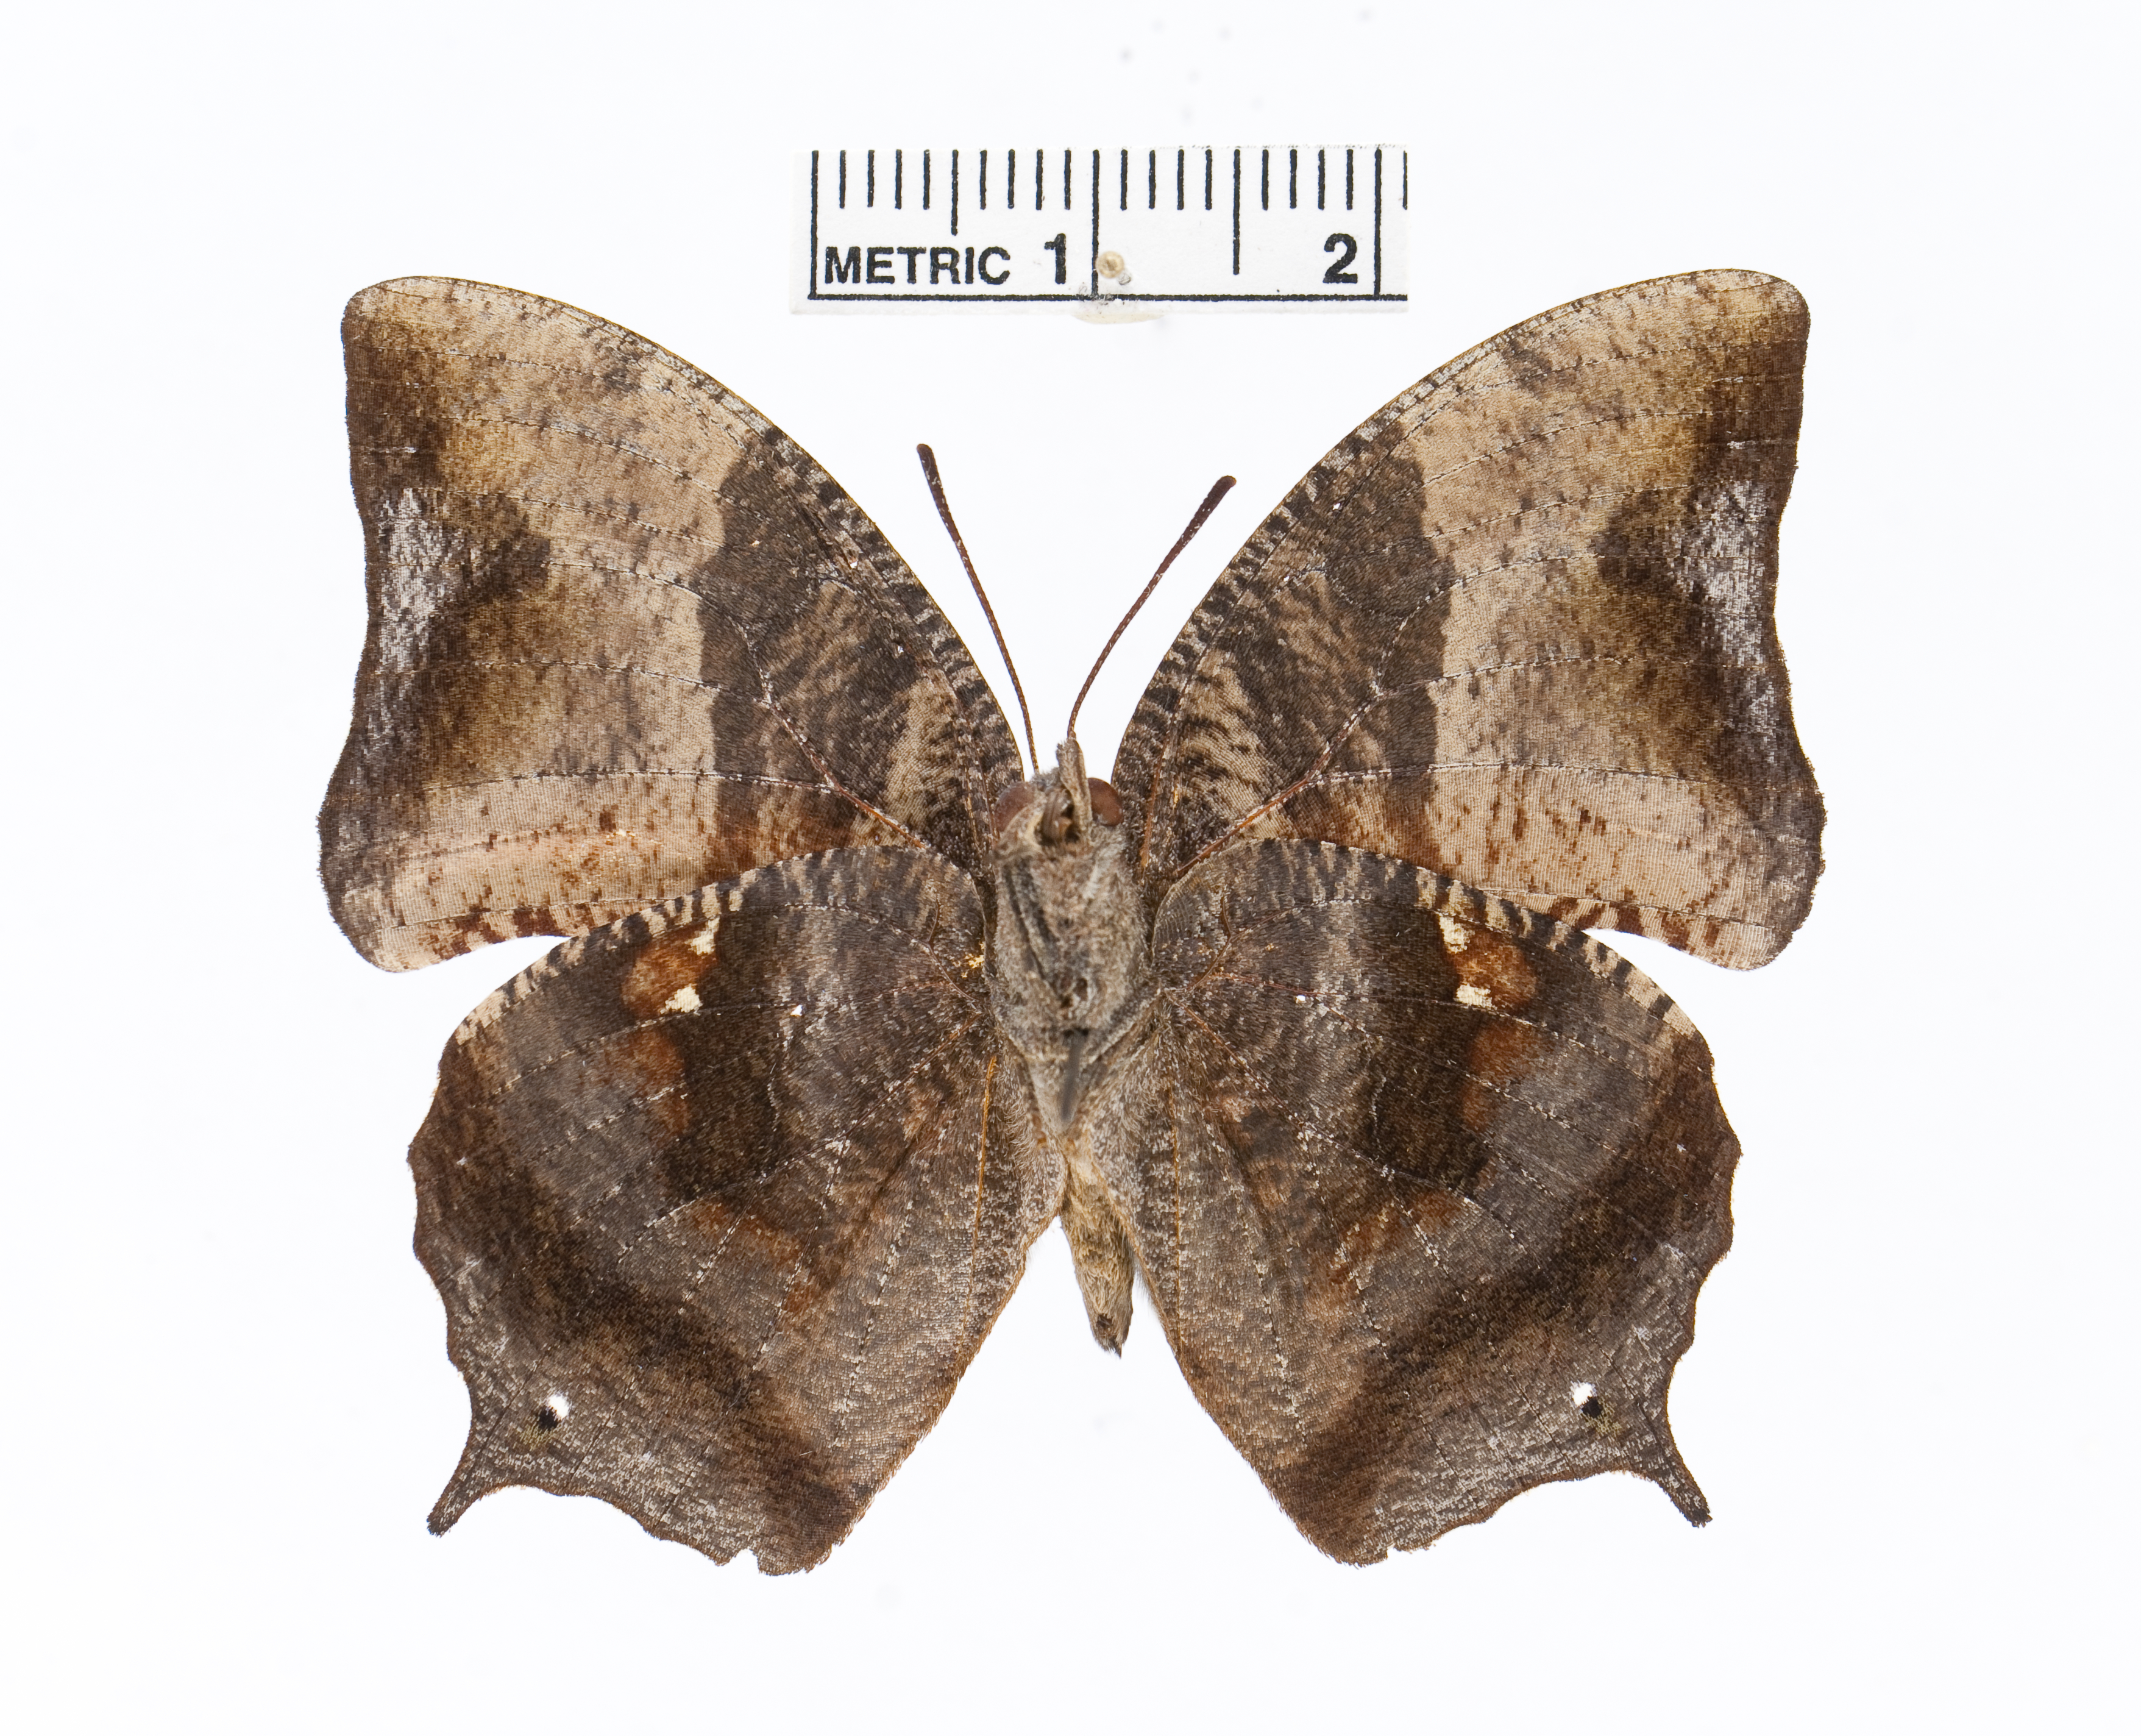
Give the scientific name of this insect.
Memphis lemnos
